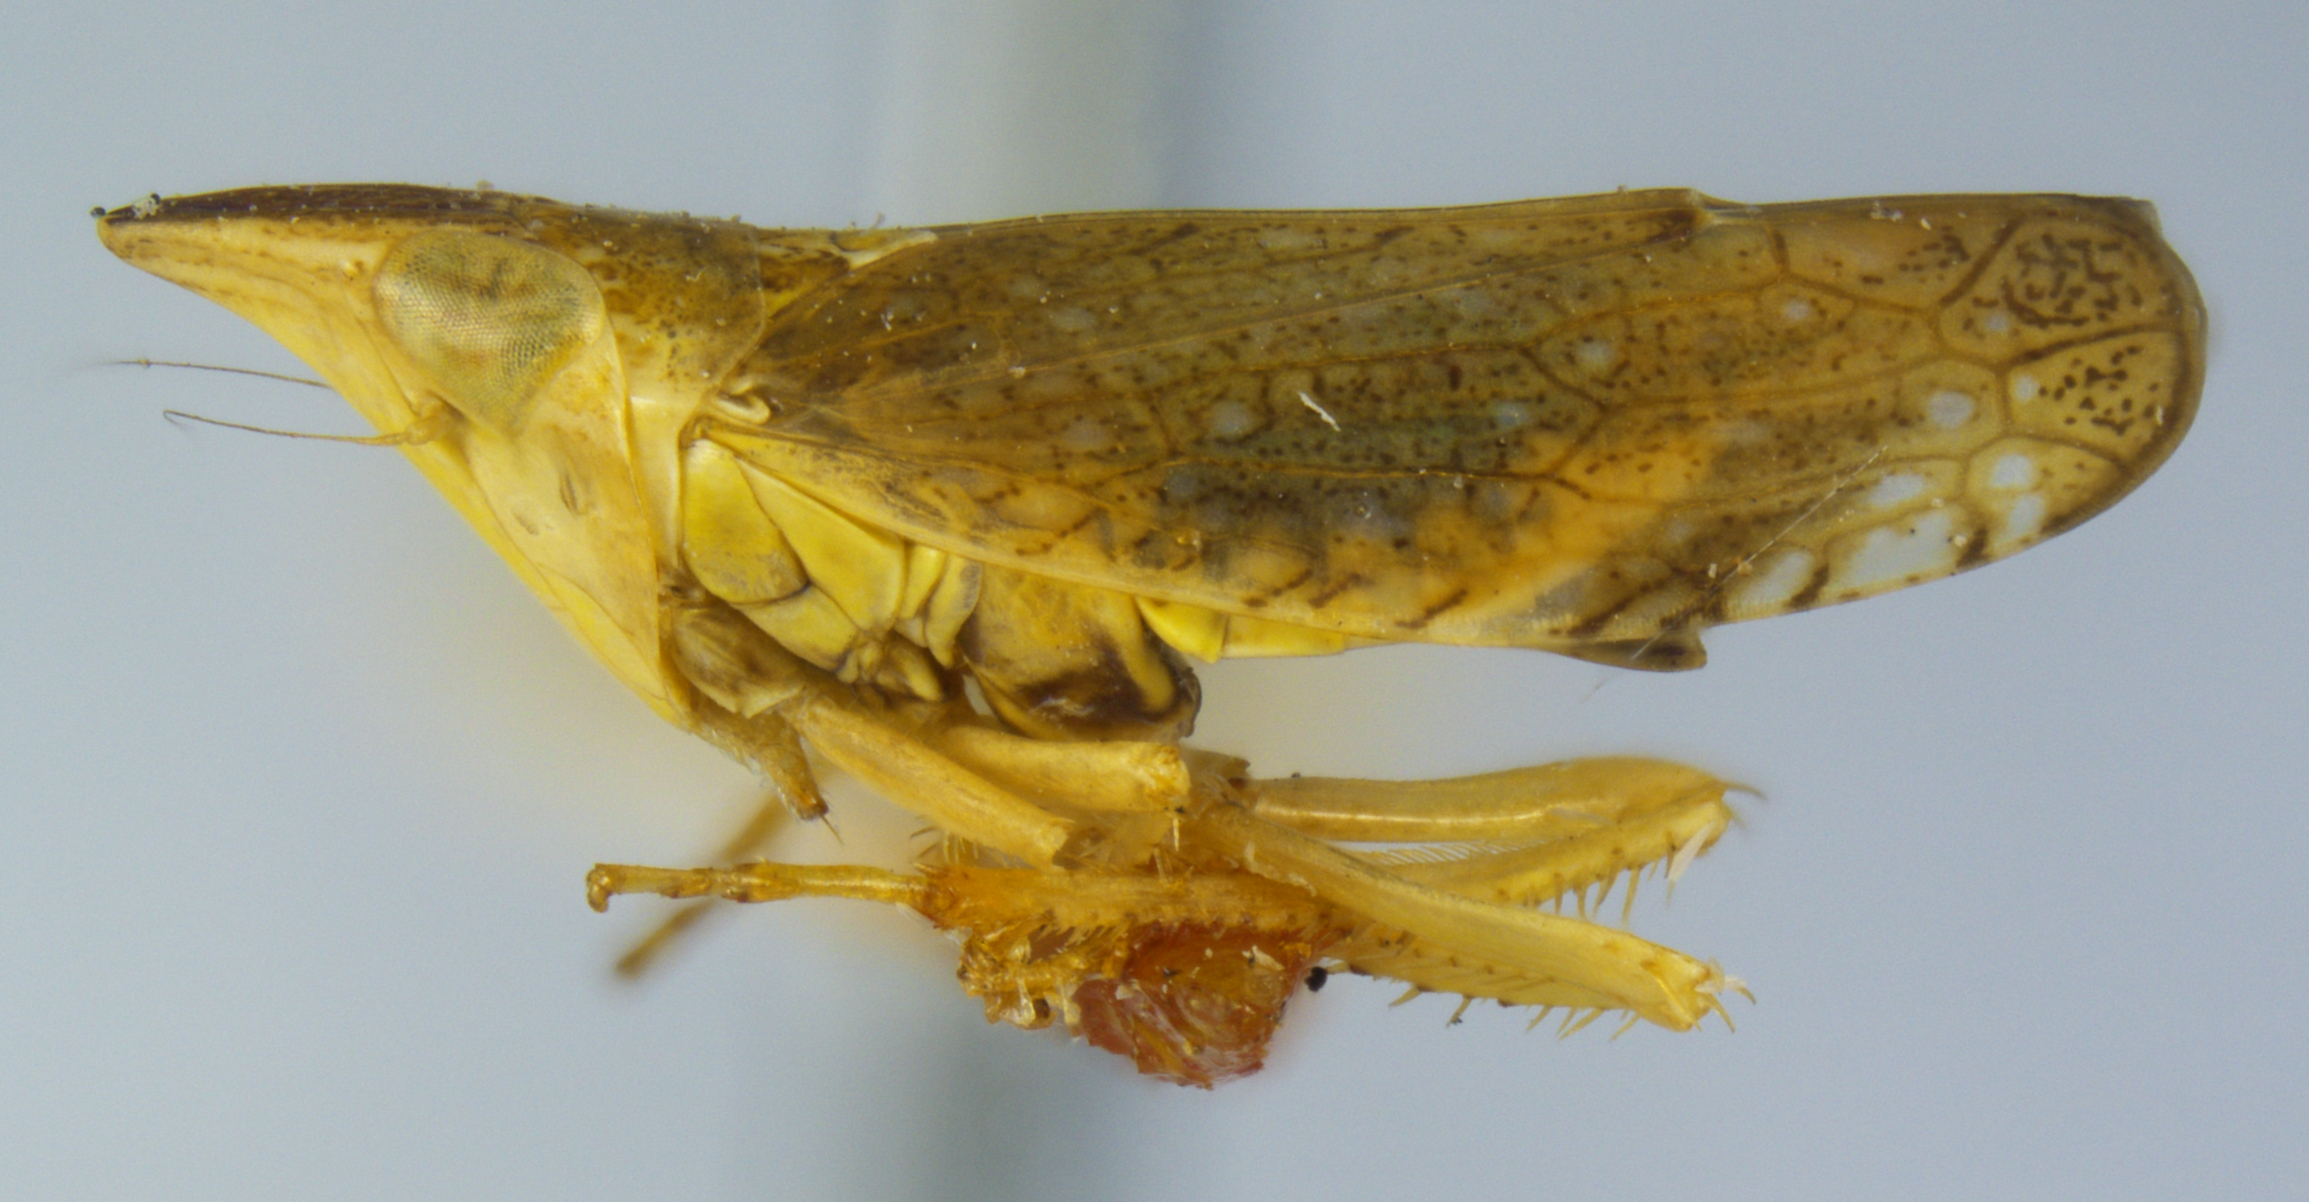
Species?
Scaphytopius latus
